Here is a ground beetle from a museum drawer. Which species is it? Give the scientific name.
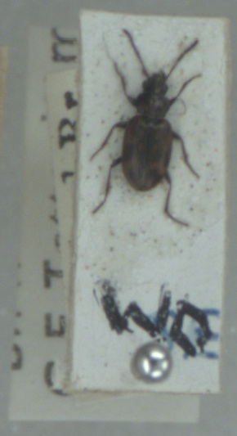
Bembidion semipunctatum
